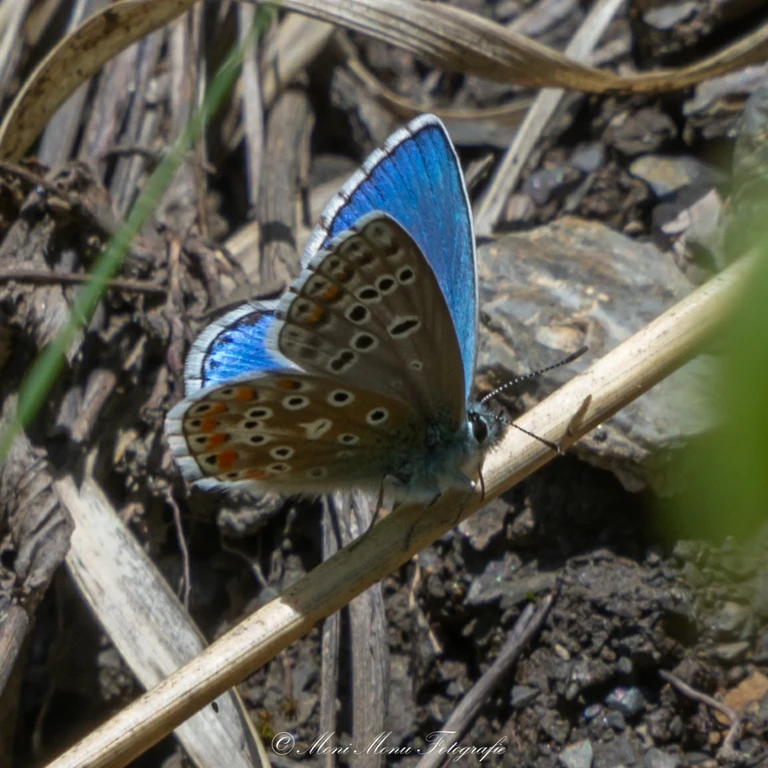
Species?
Lysandra bellargus
